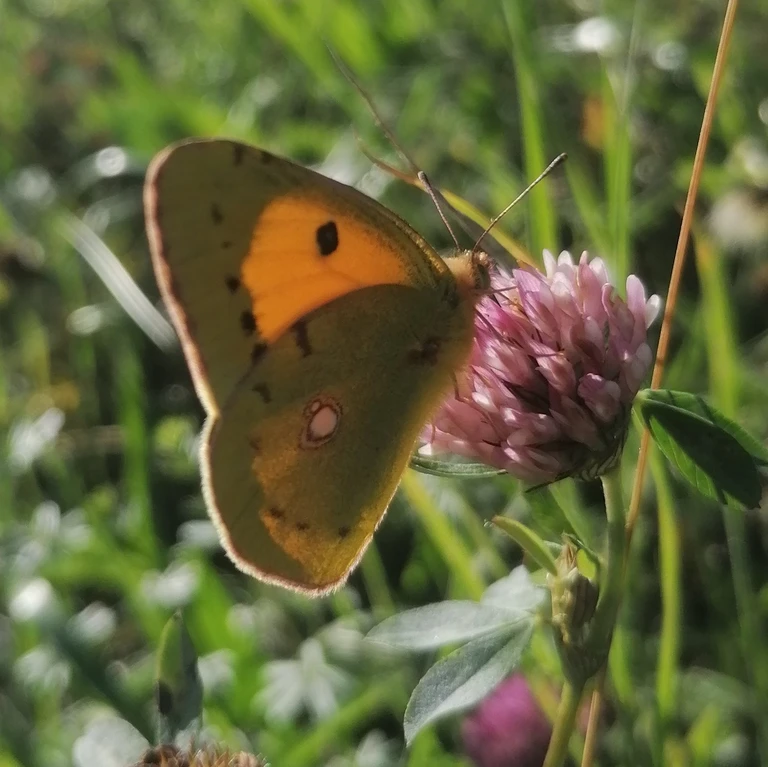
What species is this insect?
Colias croceus
